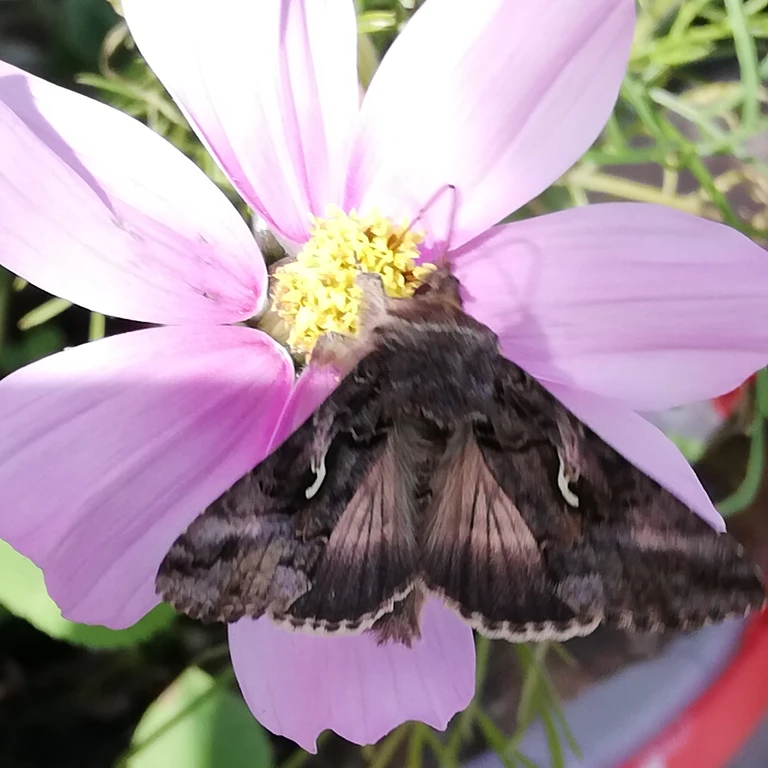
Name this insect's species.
Autographa gamma
